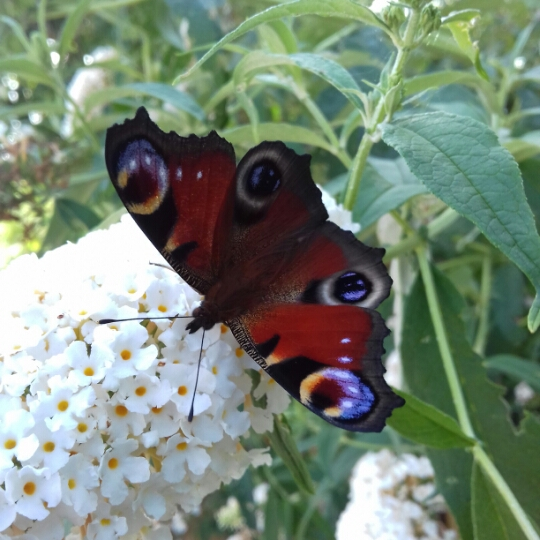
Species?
Aglais io
